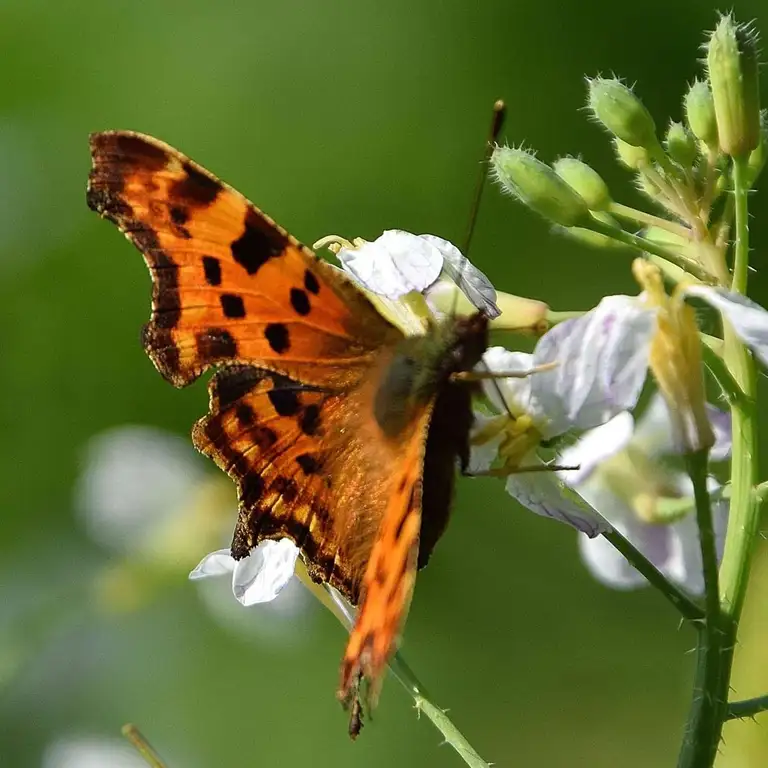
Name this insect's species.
Polygonia c-album
